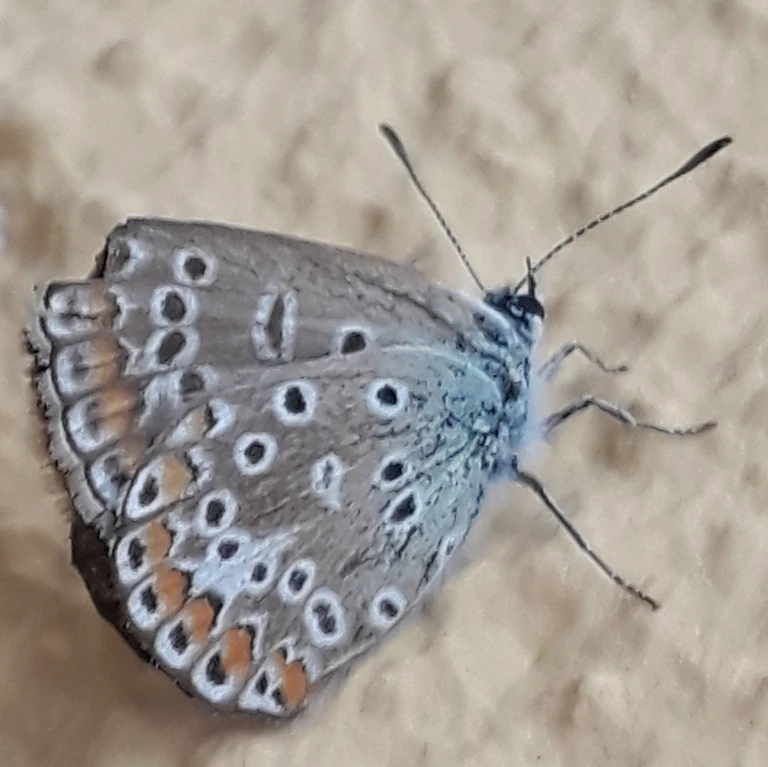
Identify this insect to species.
Polyommatus icarus
